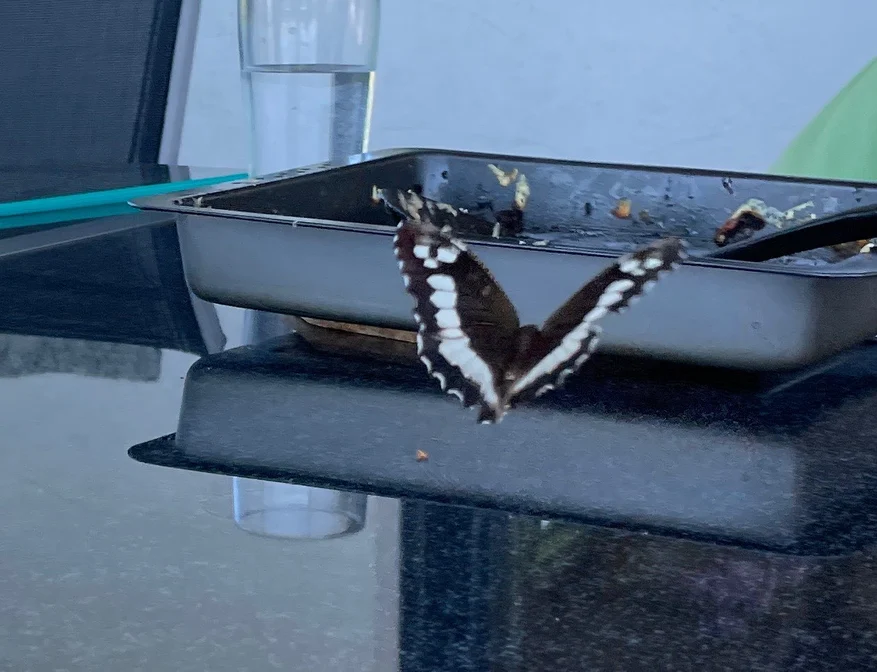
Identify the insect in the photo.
Brintesia circe
